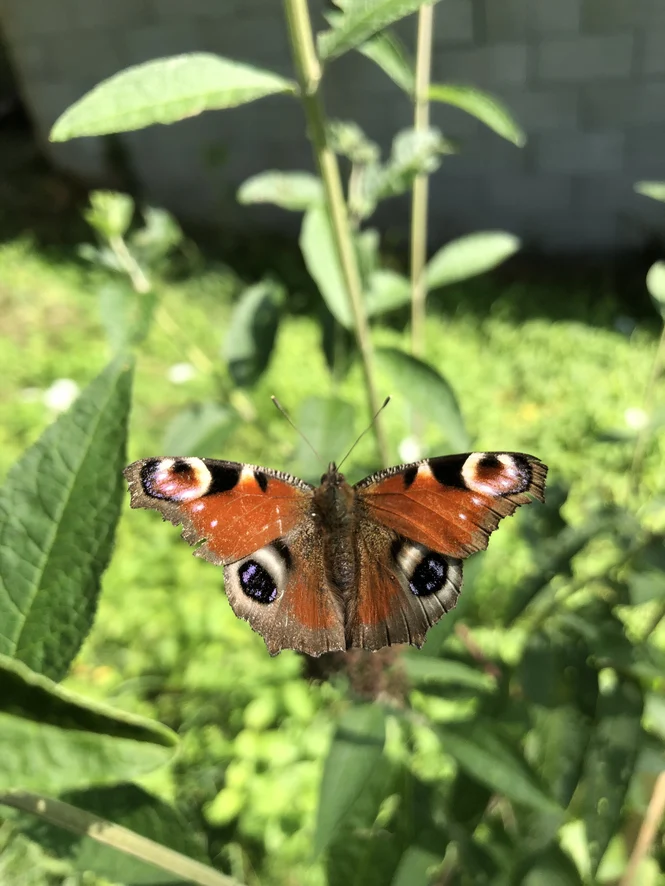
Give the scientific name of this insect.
Aglais io
